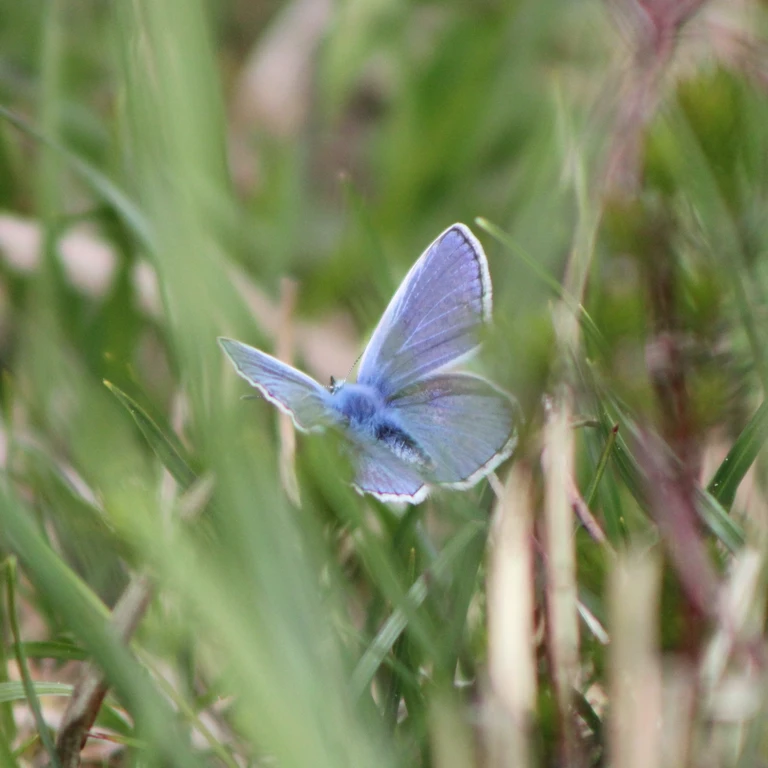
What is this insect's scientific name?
Polyommatus icarus
